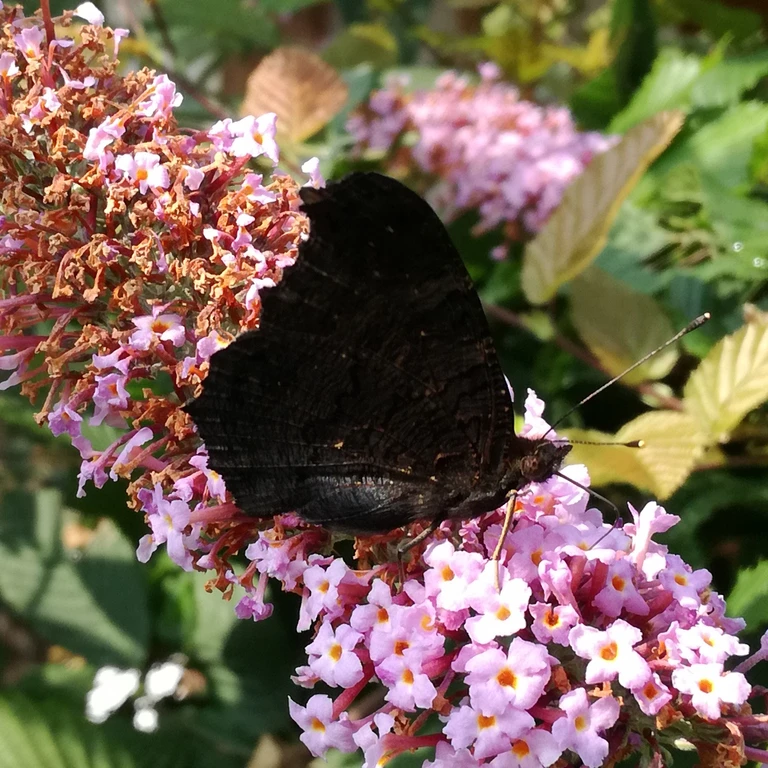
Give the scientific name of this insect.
Aglais io
